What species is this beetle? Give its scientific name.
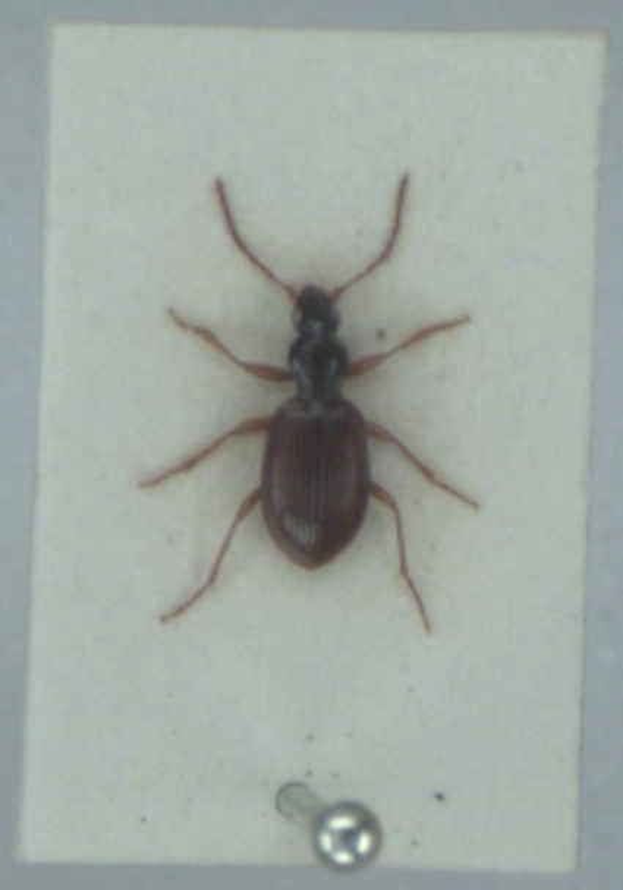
Oxypselaphus obscurus
